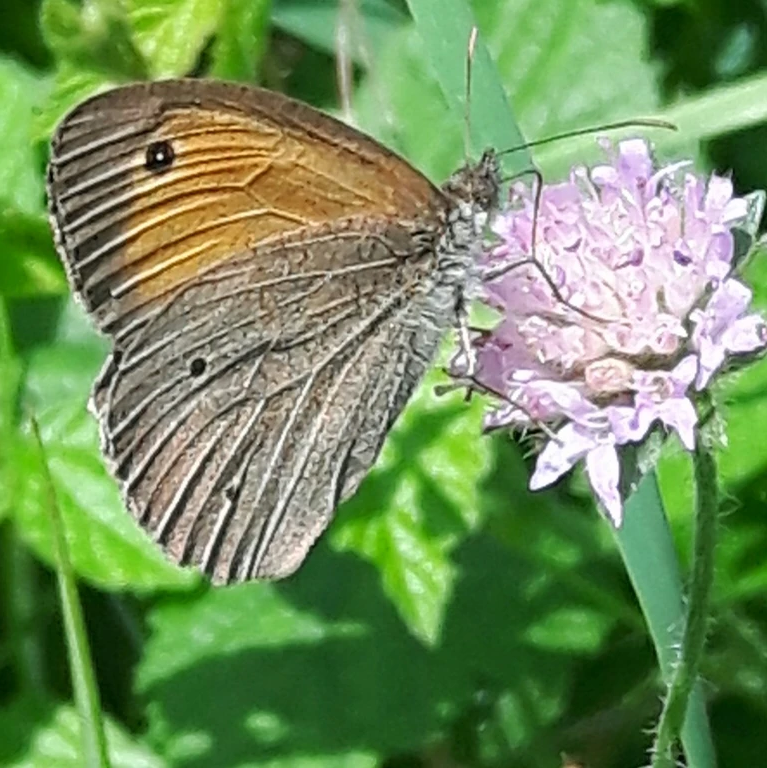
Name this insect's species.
Maniola jurtina
